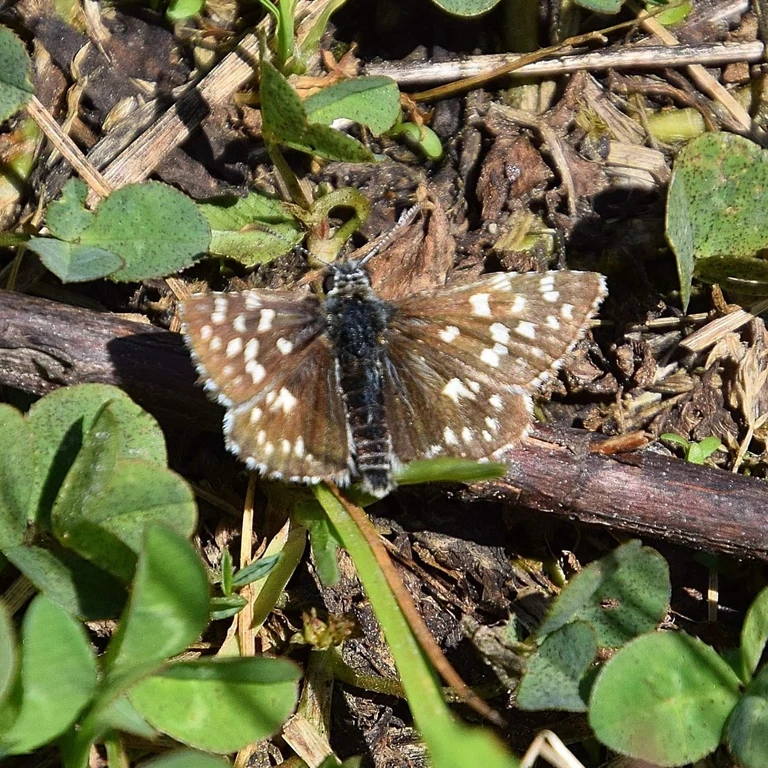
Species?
Pyrgus malvae
